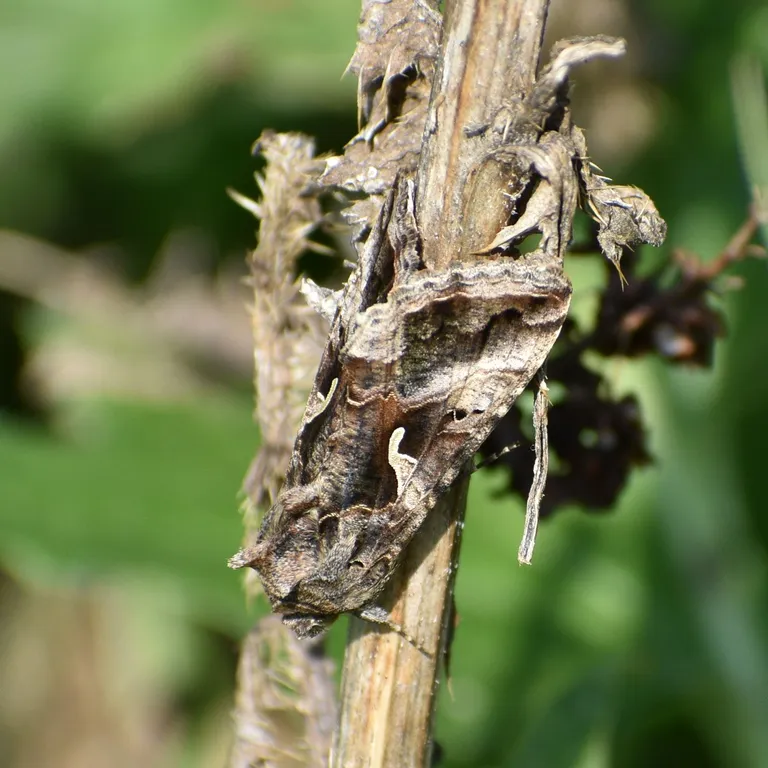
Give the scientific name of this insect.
Autographa gamma
